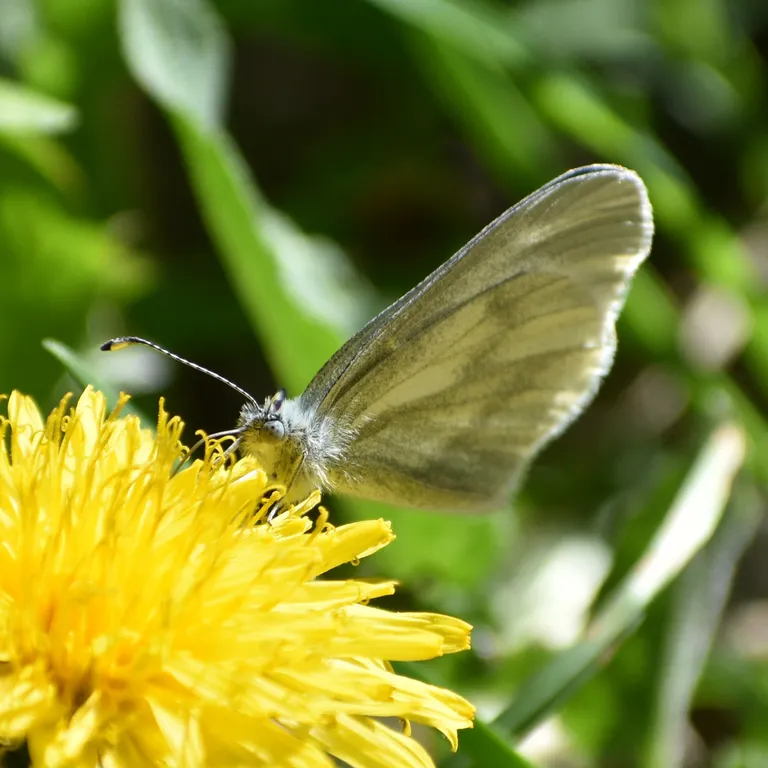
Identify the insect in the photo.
Leptidea sinapis/juvernica
